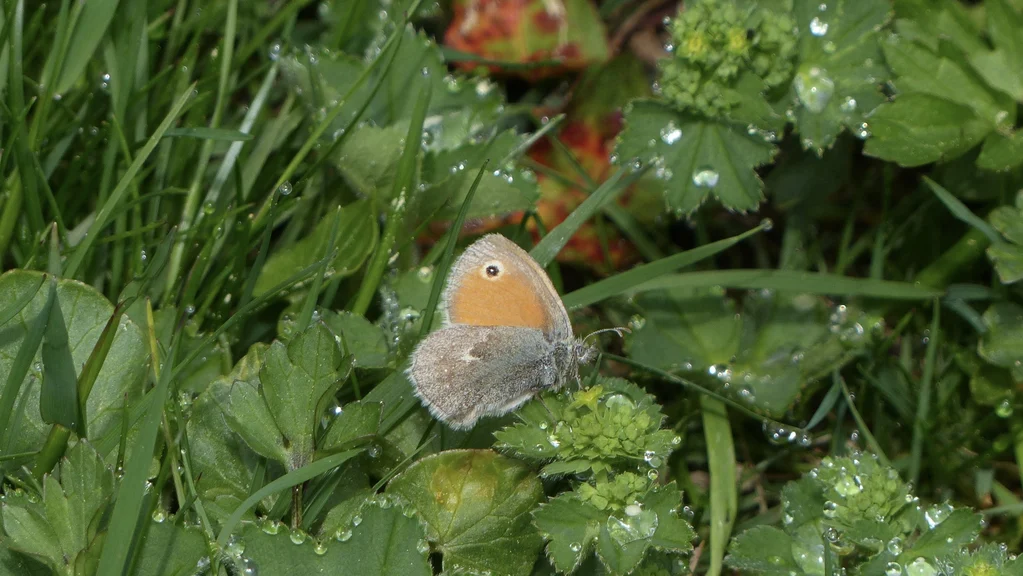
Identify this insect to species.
Coenonympha pamphilus
